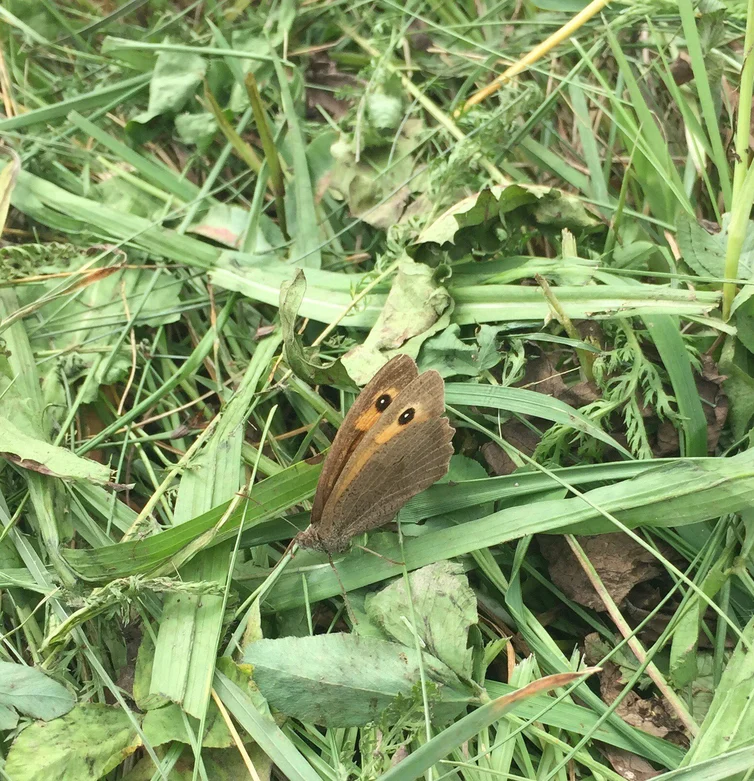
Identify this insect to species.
Maniola jurtina
